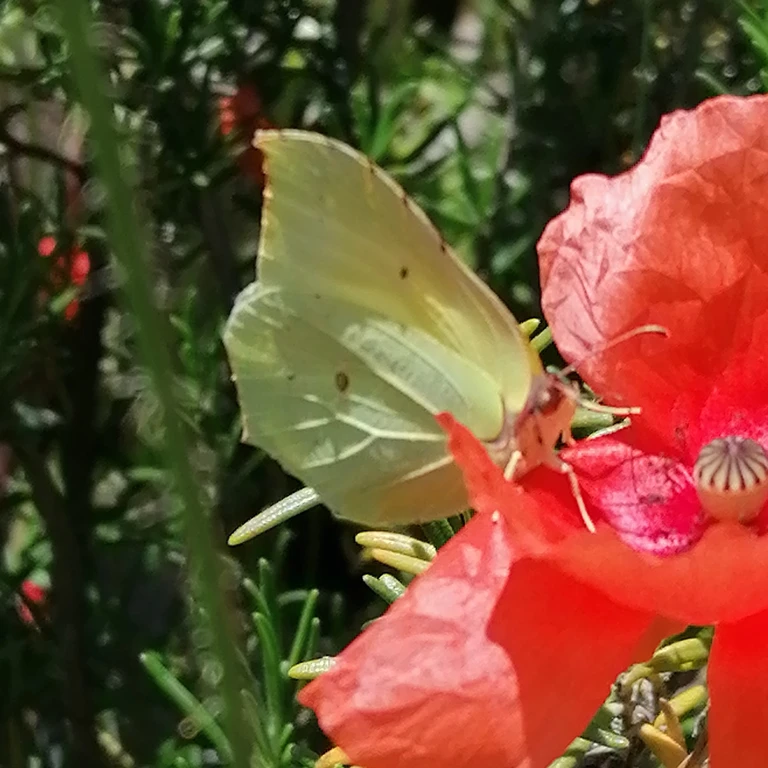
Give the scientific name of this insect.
Gonepteryx rhamni
